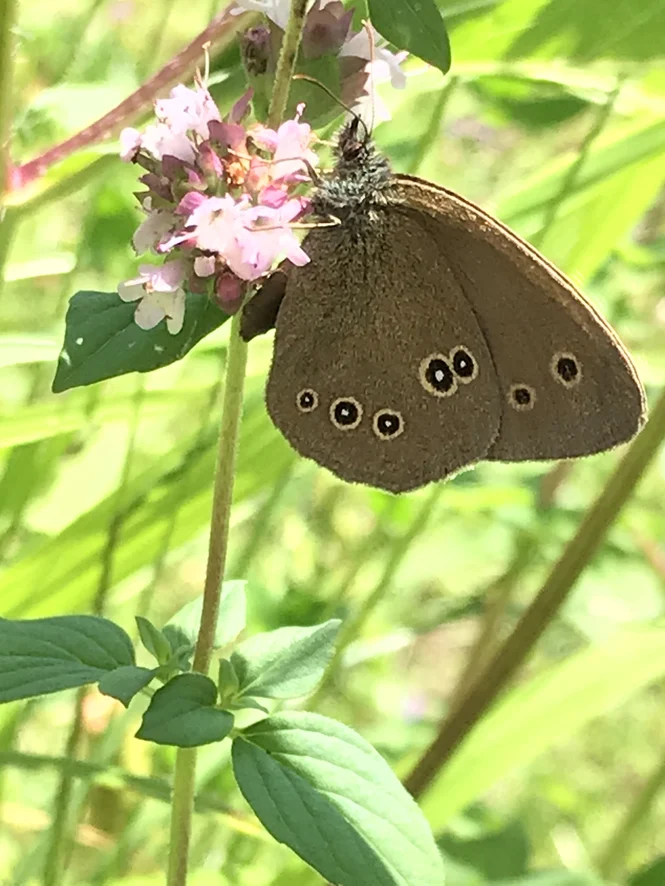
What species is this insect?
Aphantopus hyperantus
